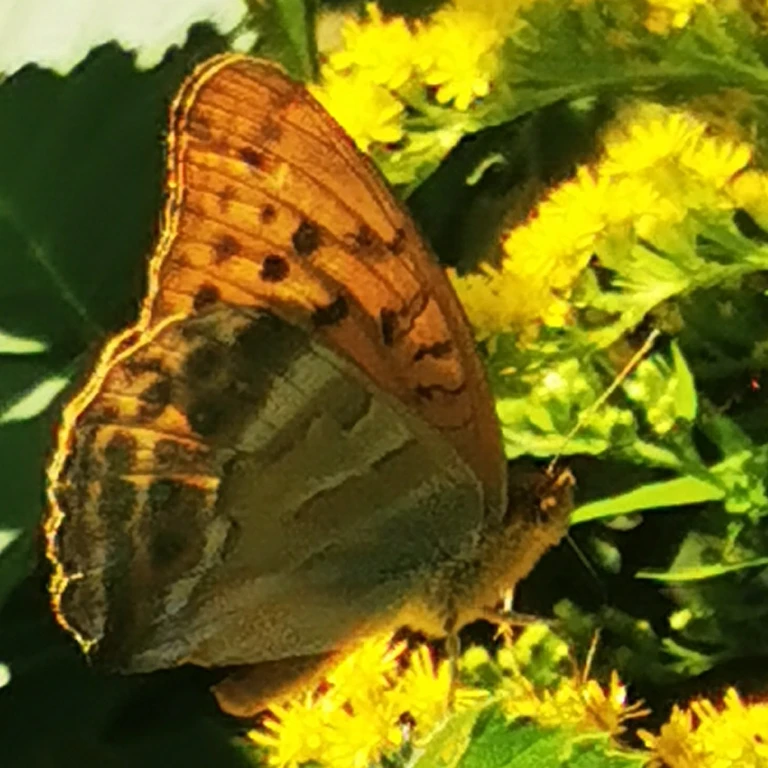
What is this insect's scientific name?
Argynnis paphia
